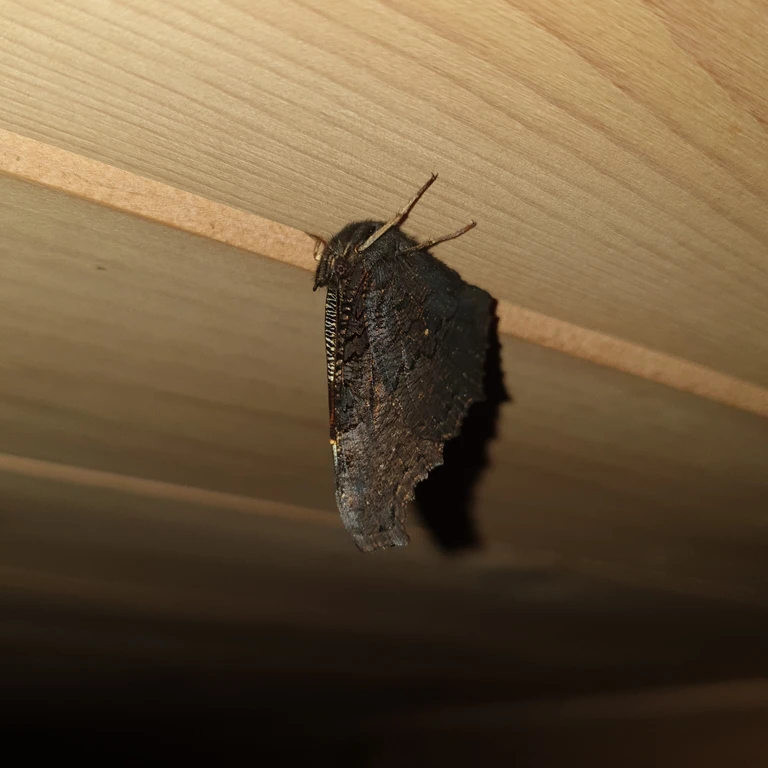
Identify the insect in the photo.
Aglais io
